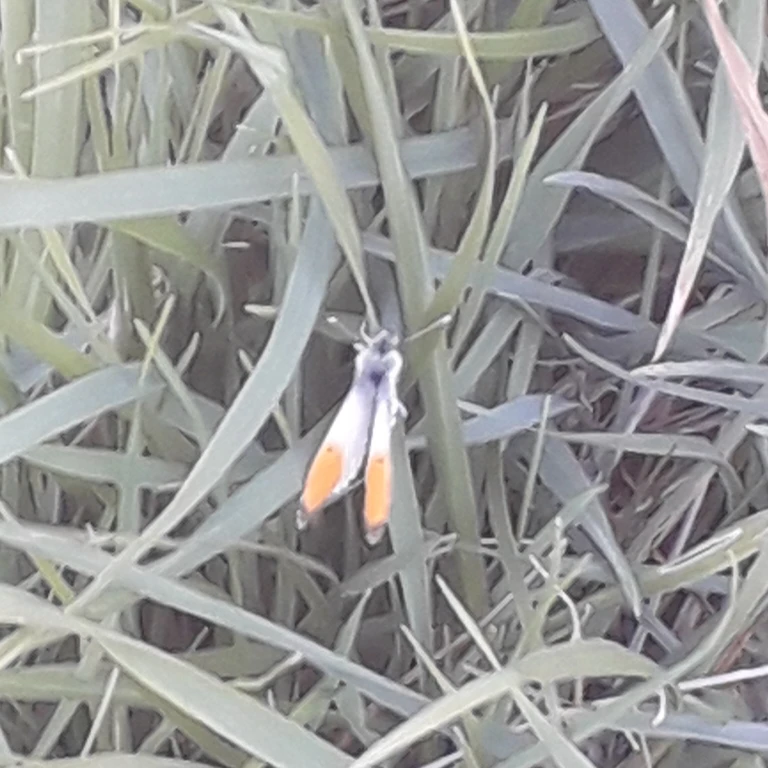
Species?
Anthocharis cardamines
